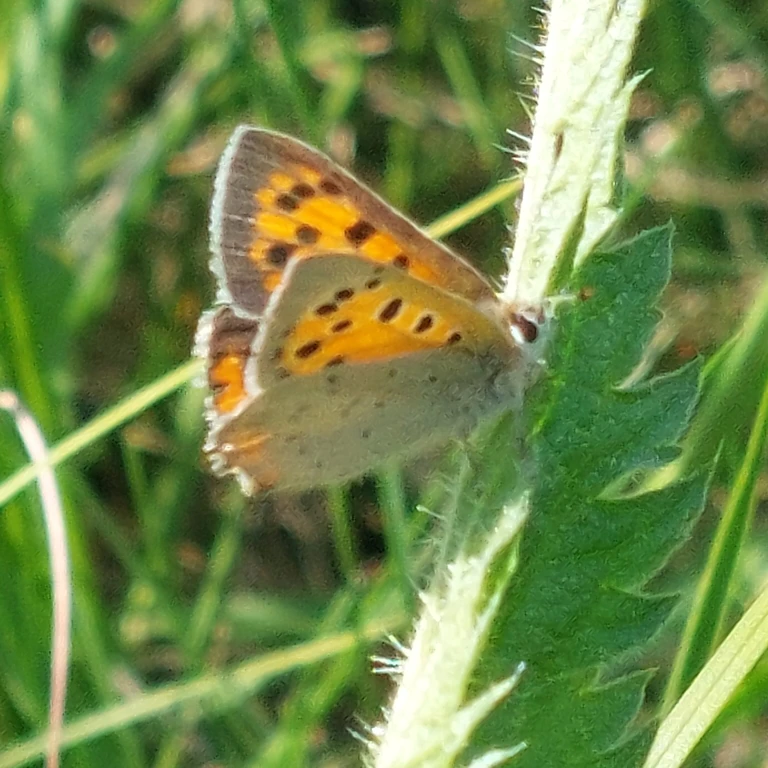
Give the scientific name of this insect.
Lycaena phlaeas
